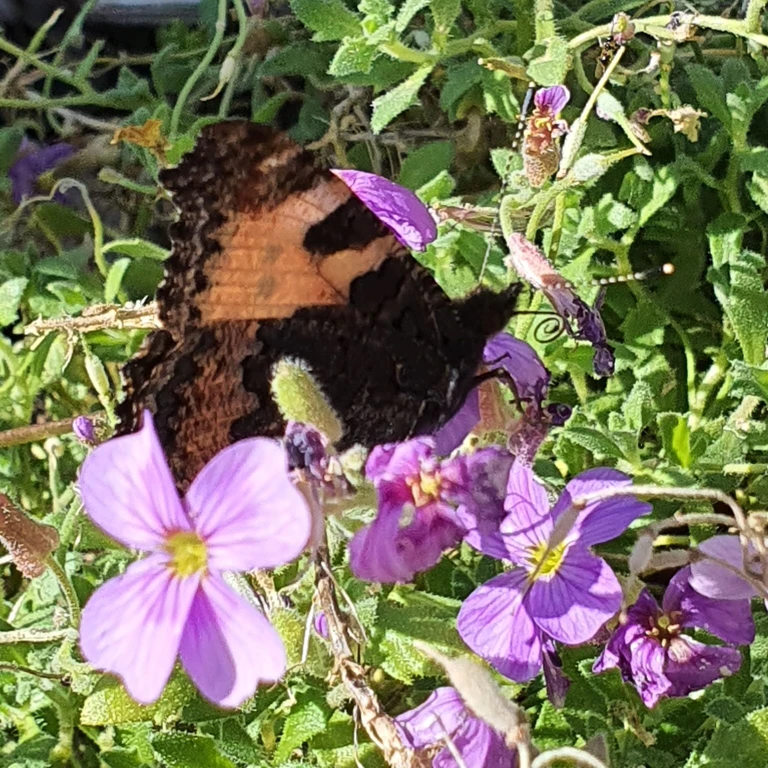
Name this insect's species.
Aglais urticae
